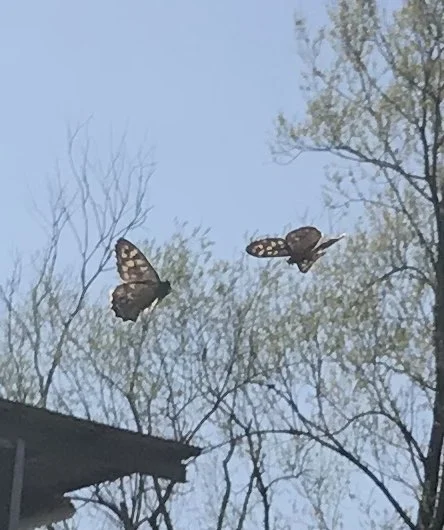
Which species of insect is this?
Pararge aegeria
